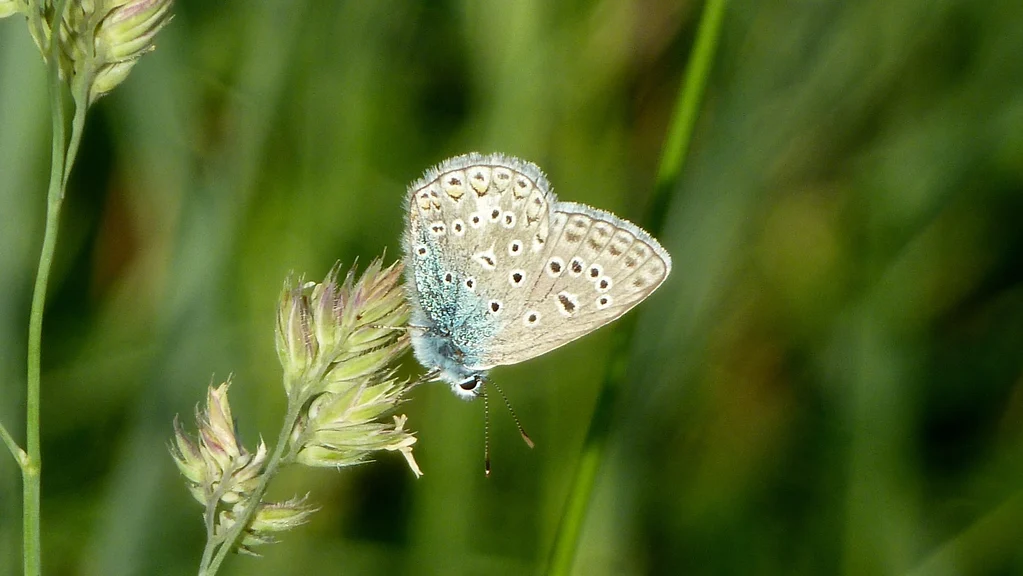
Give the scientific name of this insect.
Polyommatus icarus
